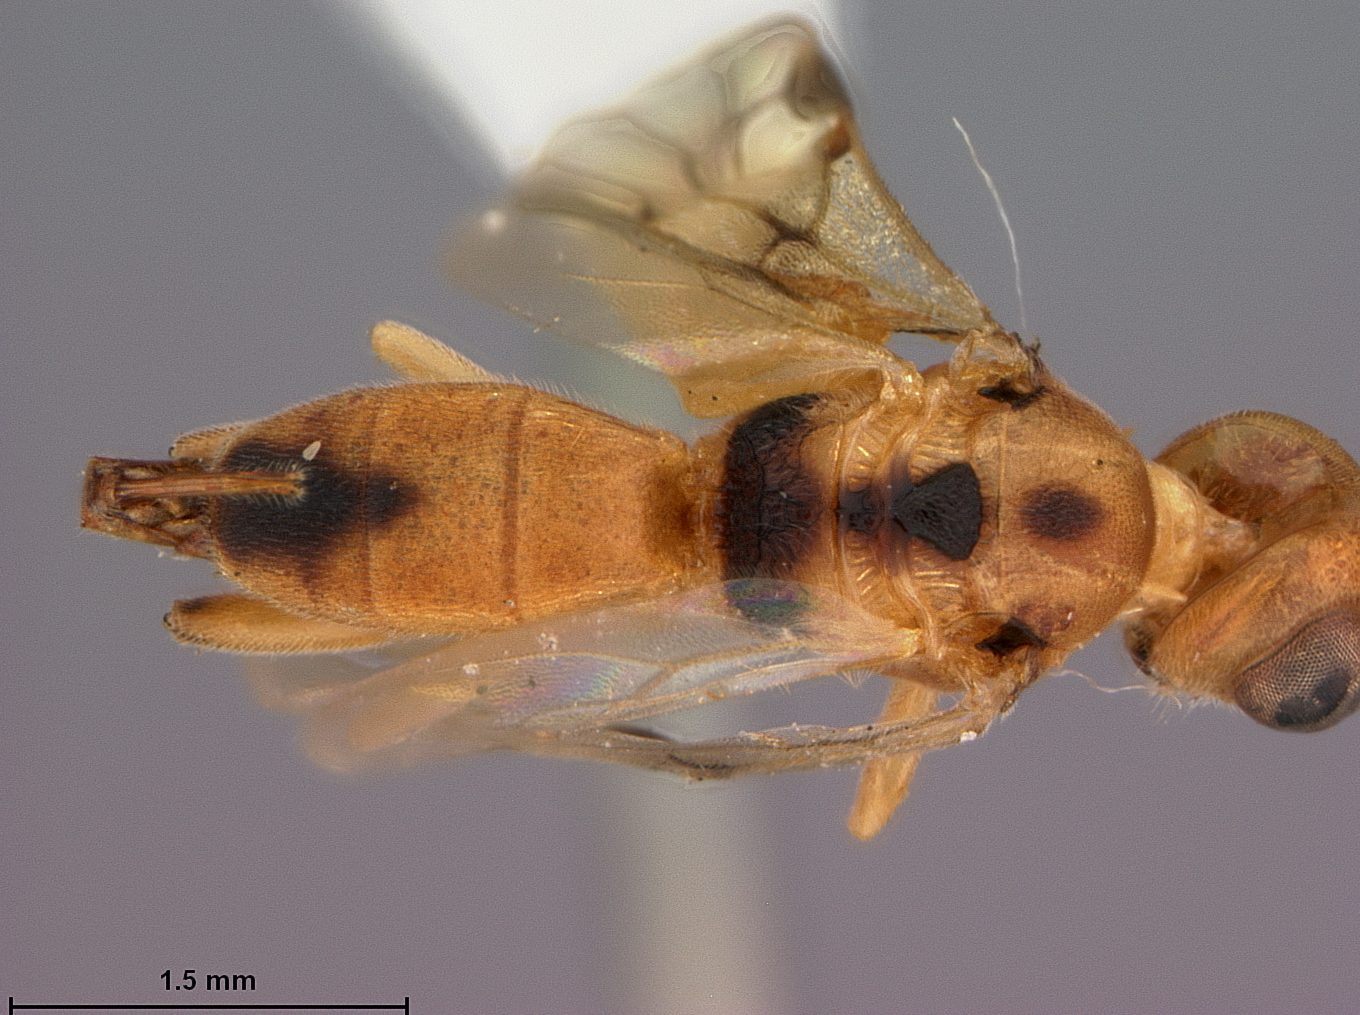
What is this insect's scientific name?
Phanerotoma zeteki
